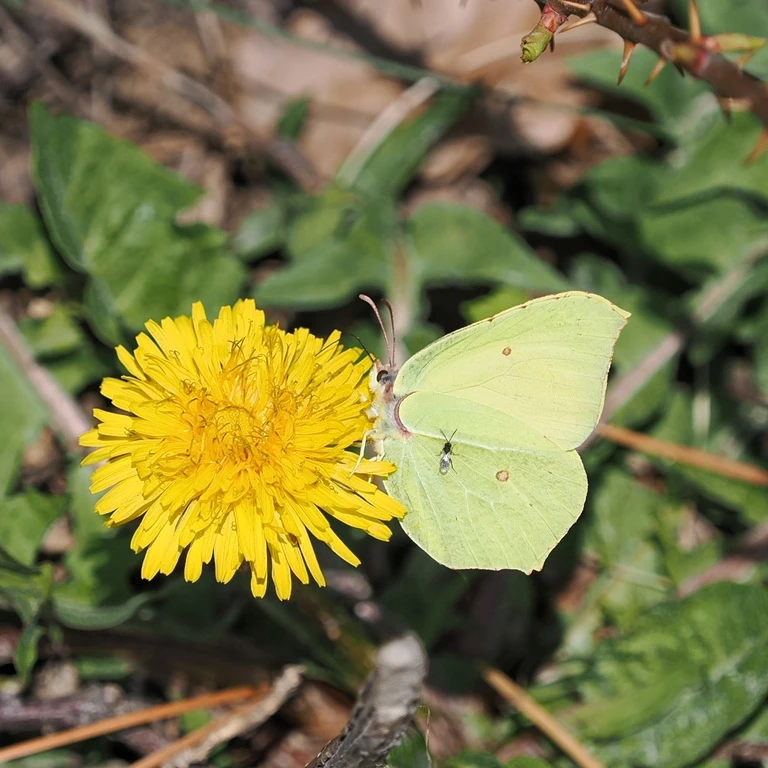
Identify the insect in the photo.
Gonepteryx rhamni
